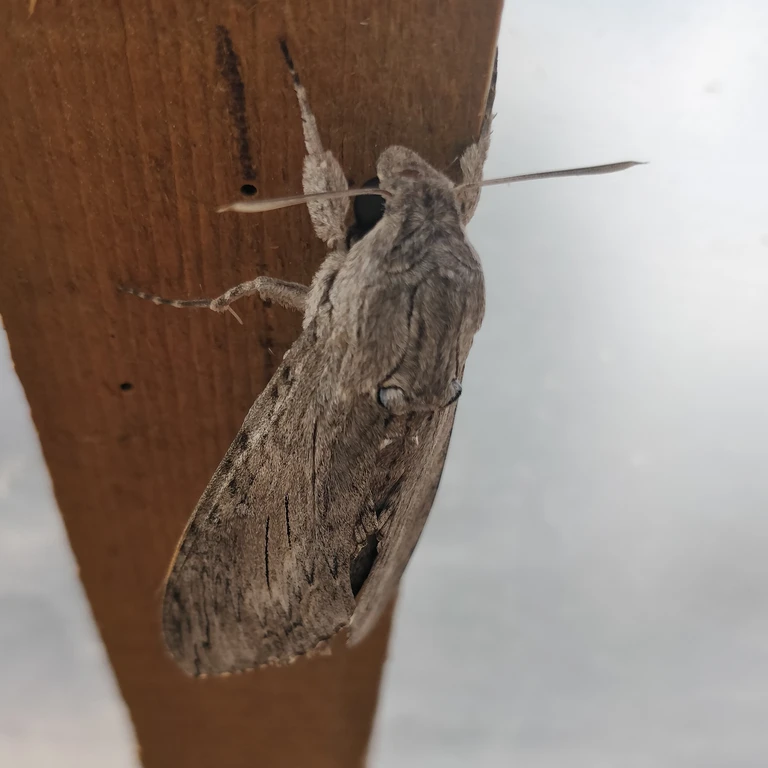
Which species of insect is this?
Agrius convolvuli
